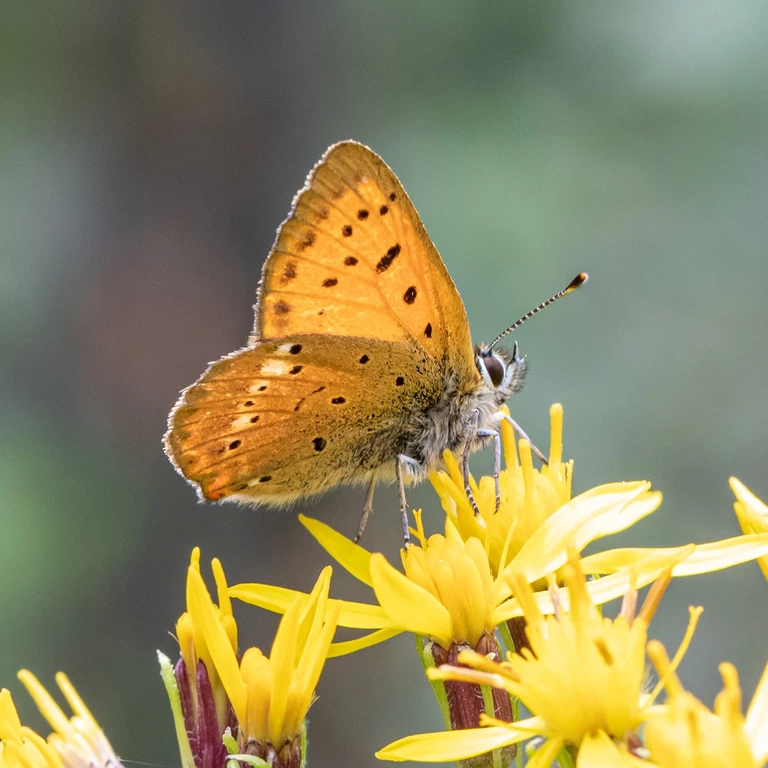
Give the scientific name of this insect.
Lycaena virgaureae
